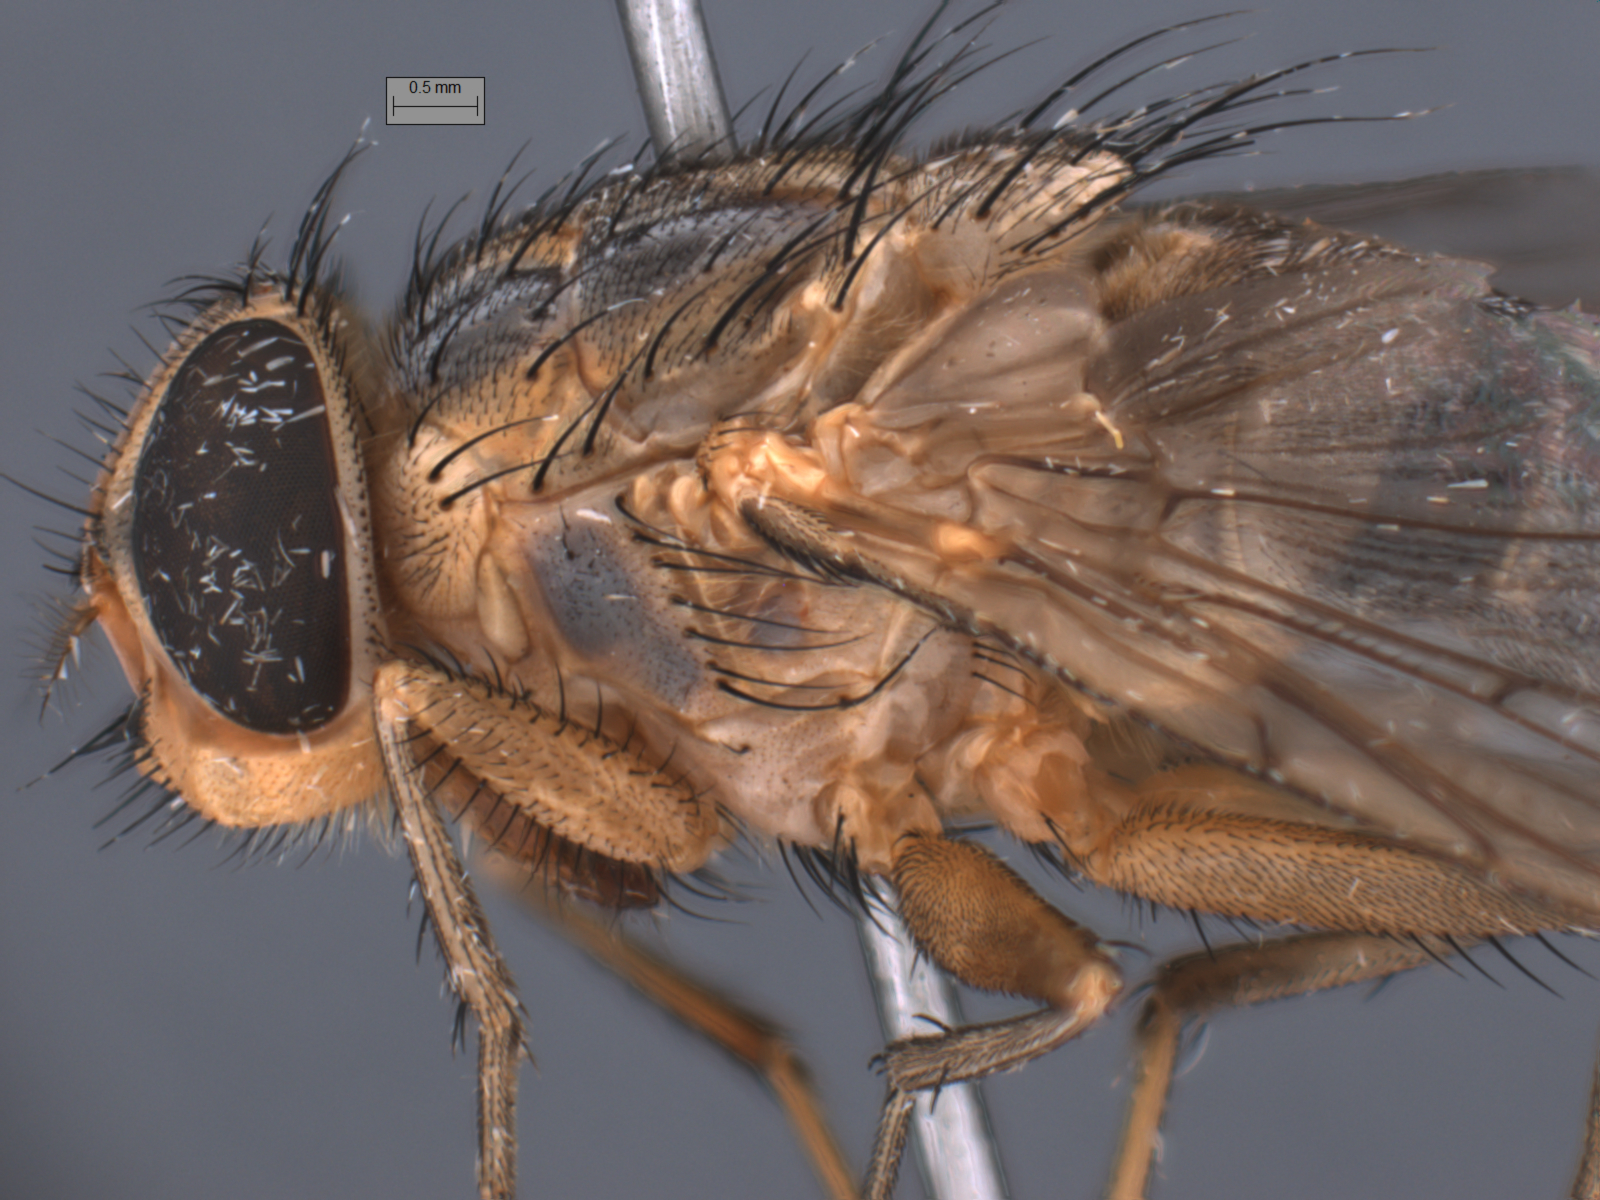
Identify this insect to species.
Auchmeromyia bequaerti
